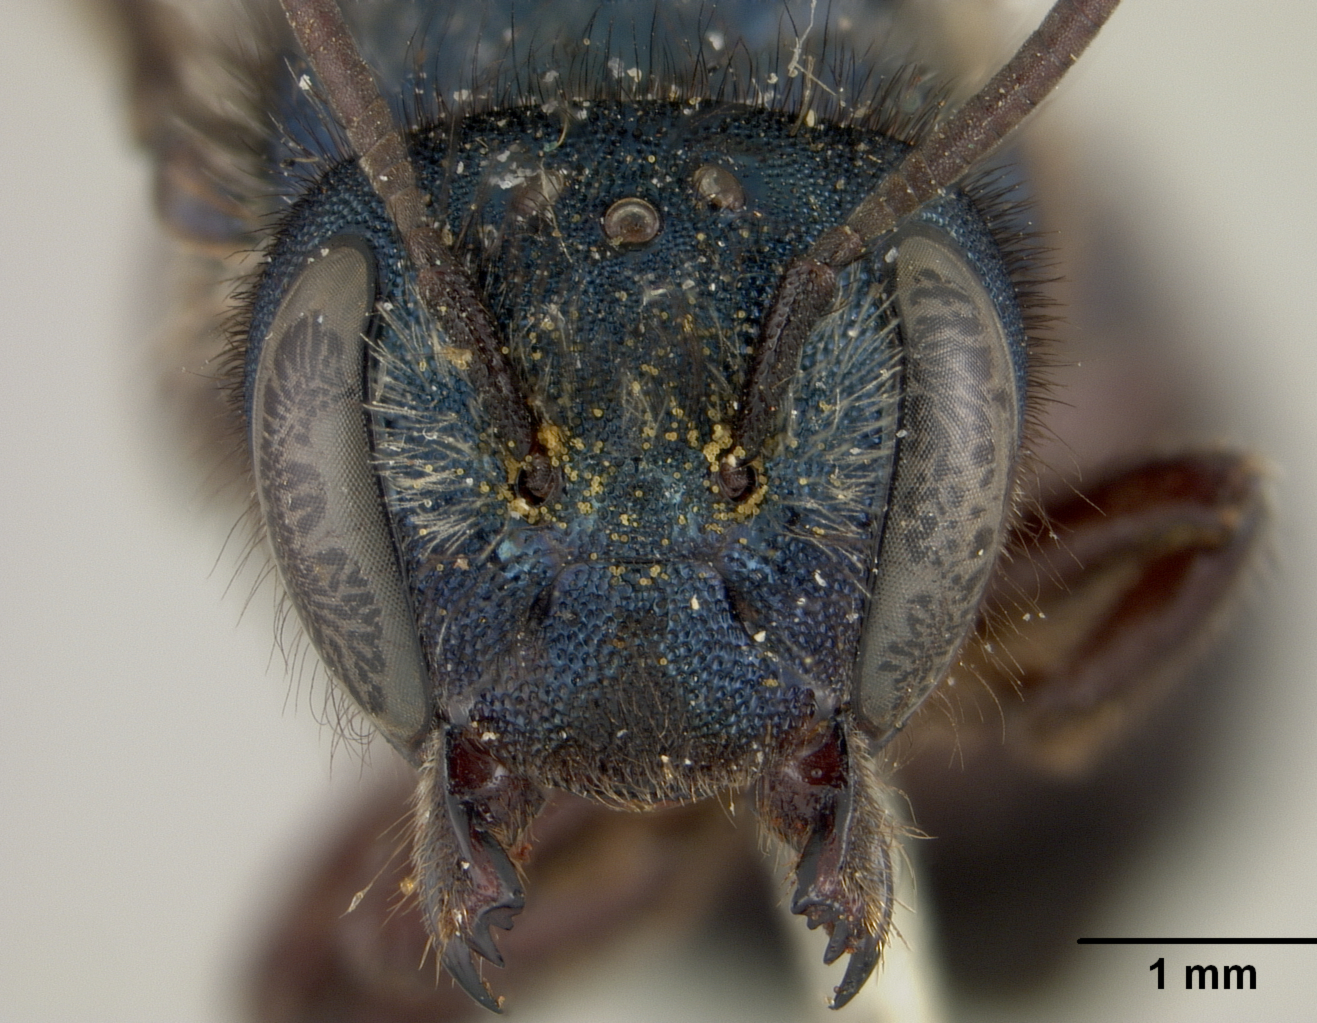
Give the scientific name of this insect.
Osmia malina
